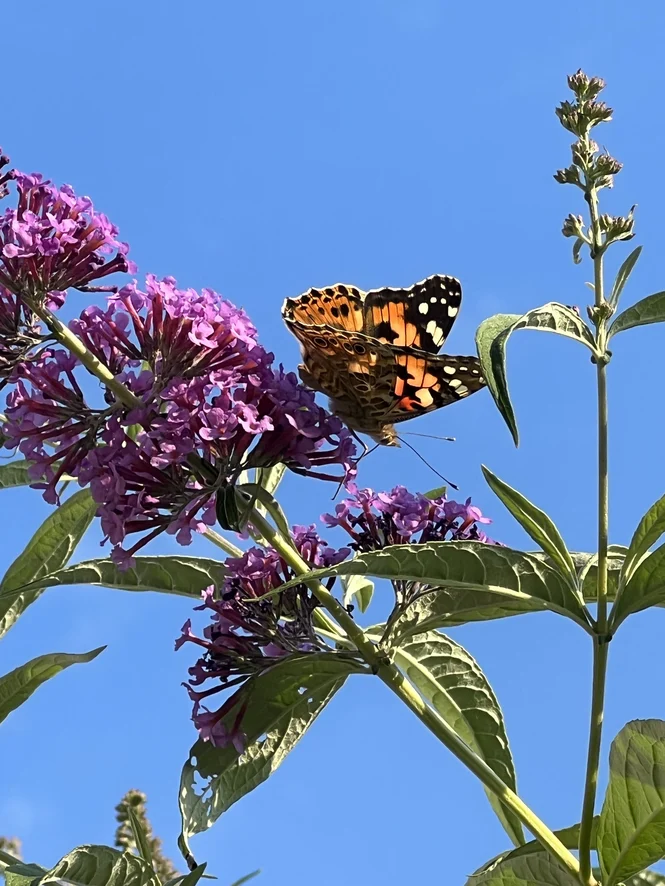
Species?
Vanessa cardui
